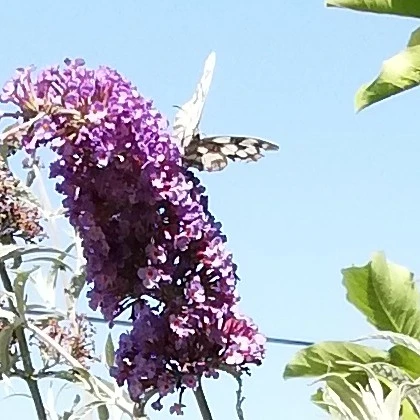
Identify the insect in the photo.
Melanargia galathea
